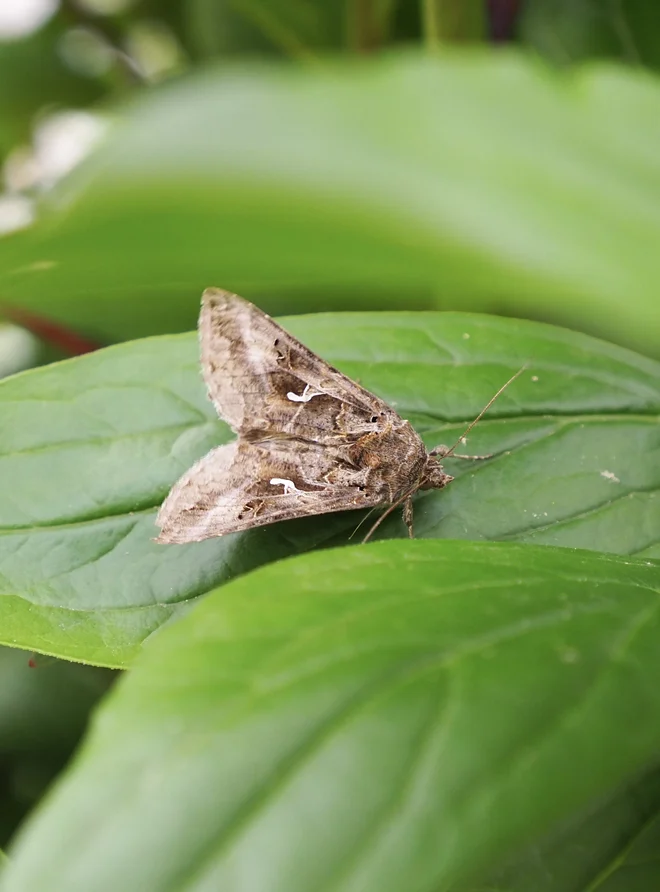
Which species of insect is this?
Autographa gamma
